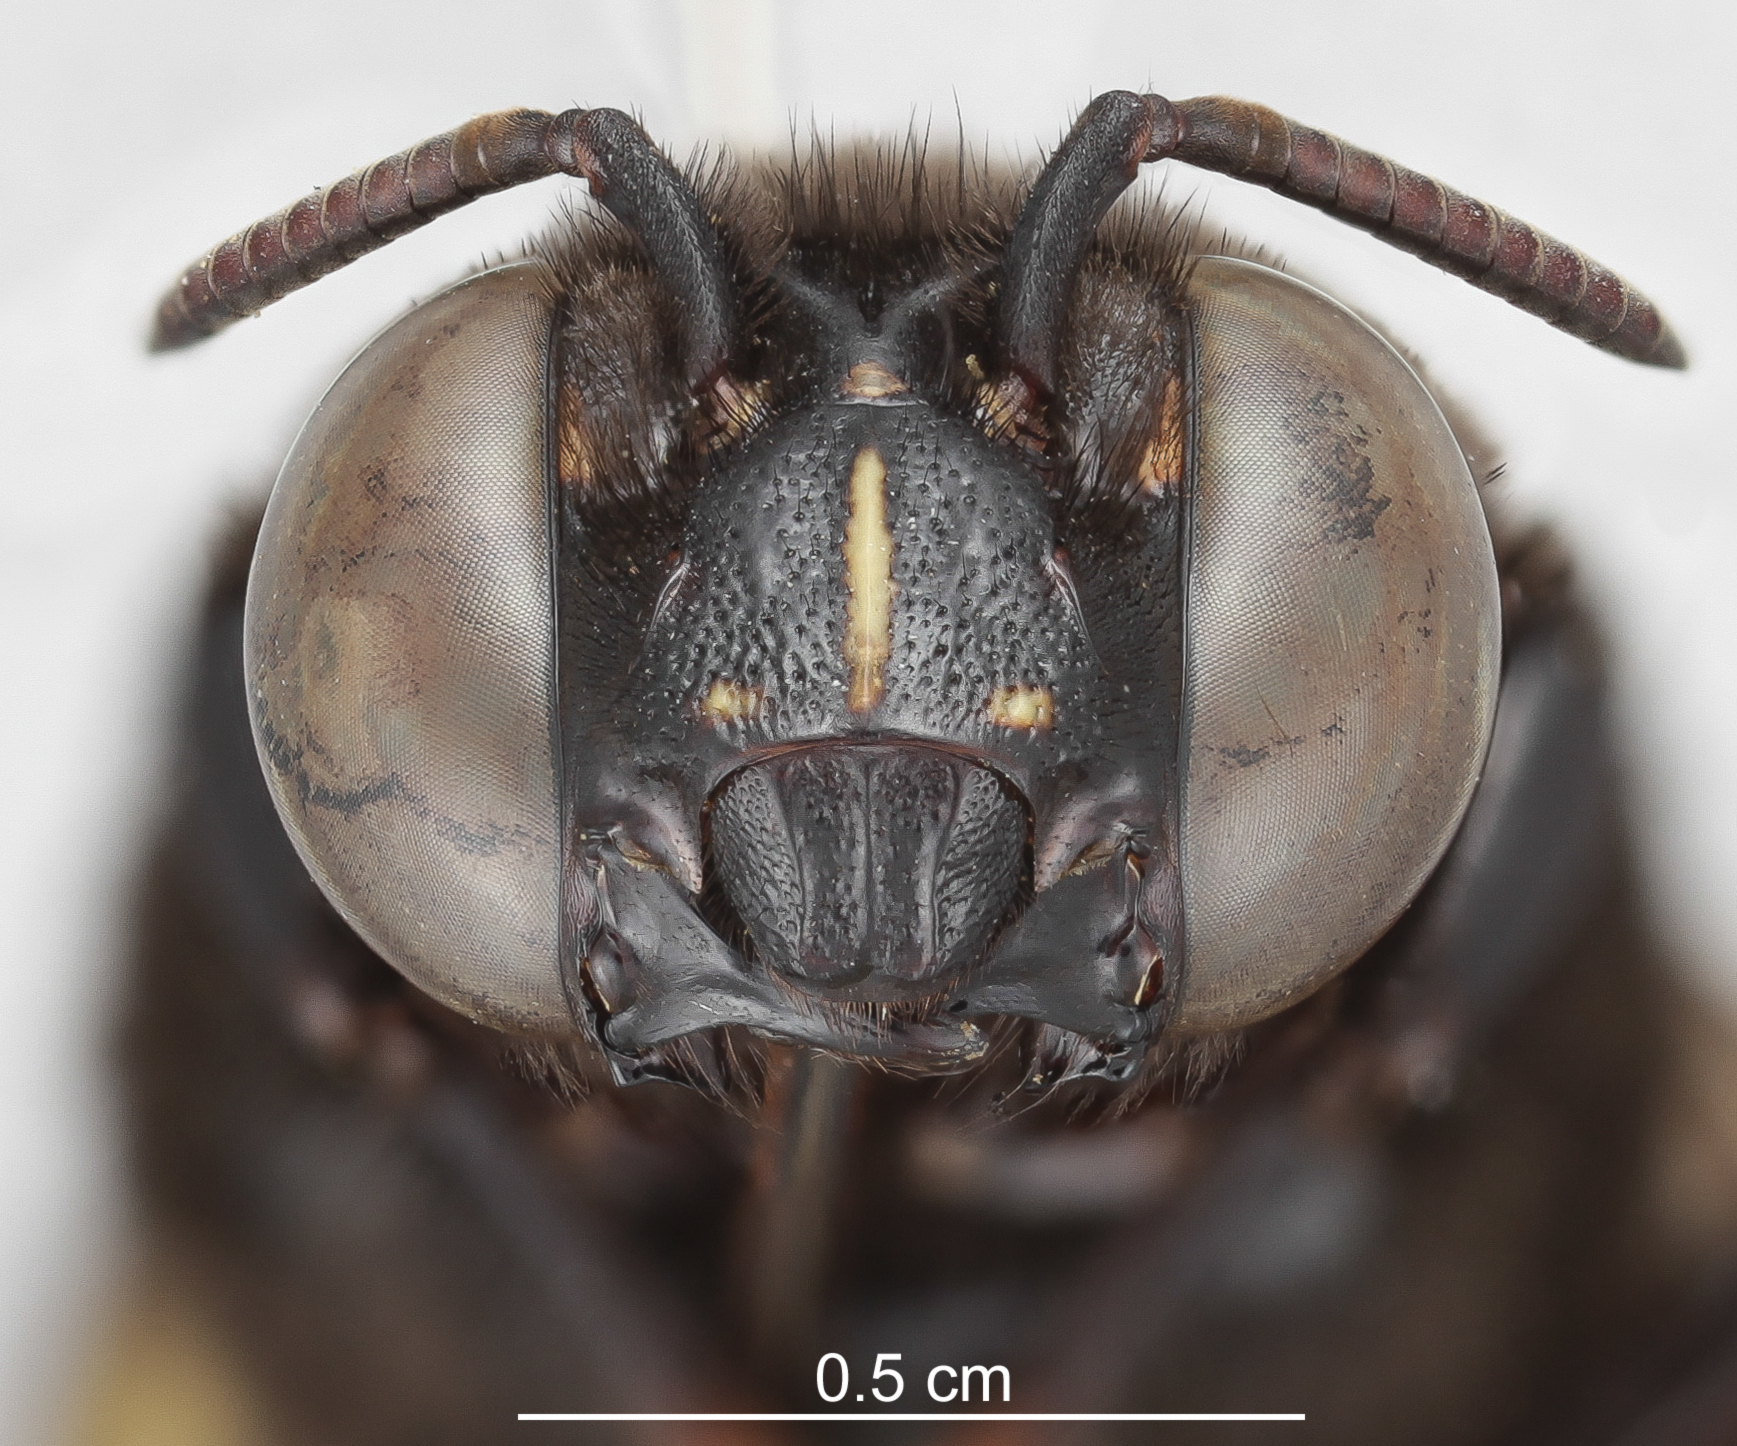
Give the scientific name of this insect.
Eulaema cingulata
